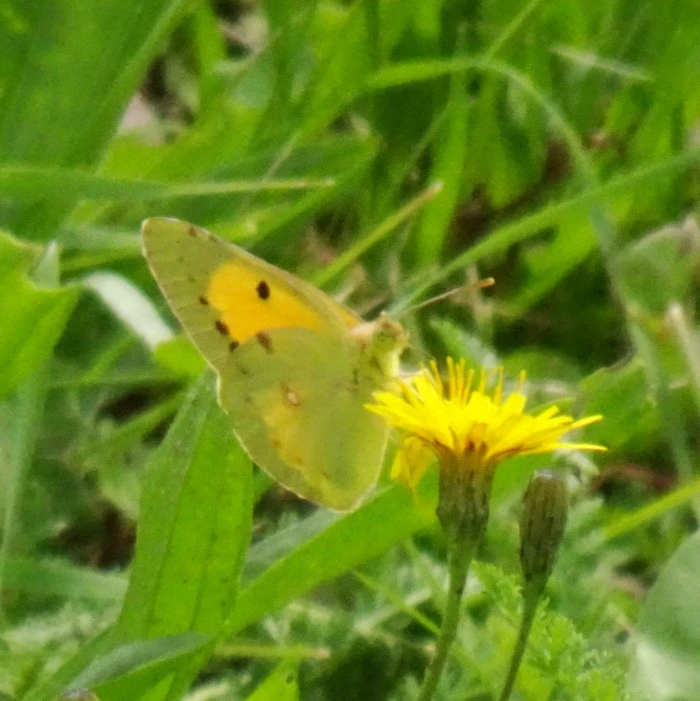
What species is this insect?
Colias croceus
